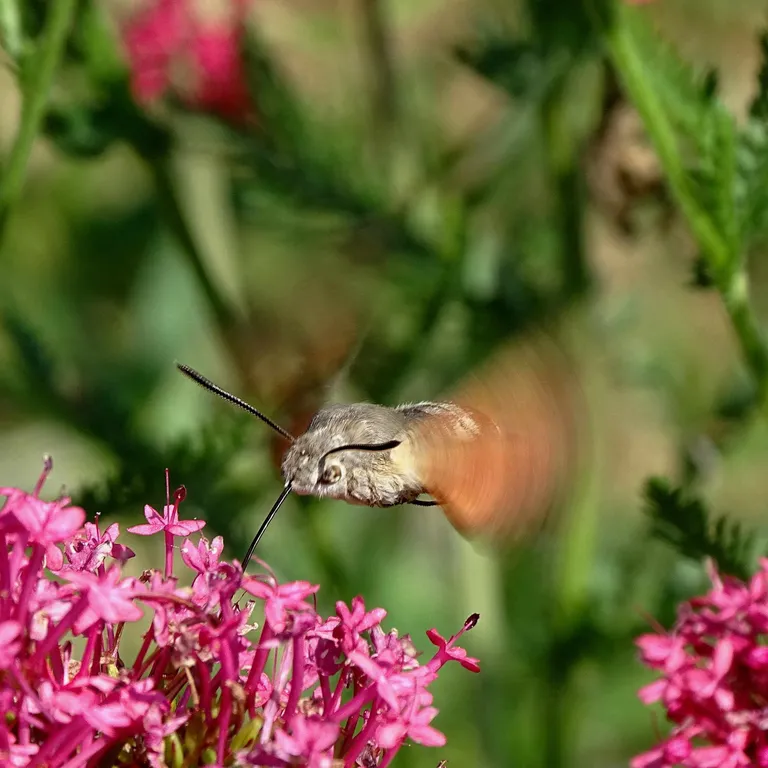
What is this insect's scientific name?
Macroglossum stellatarum
